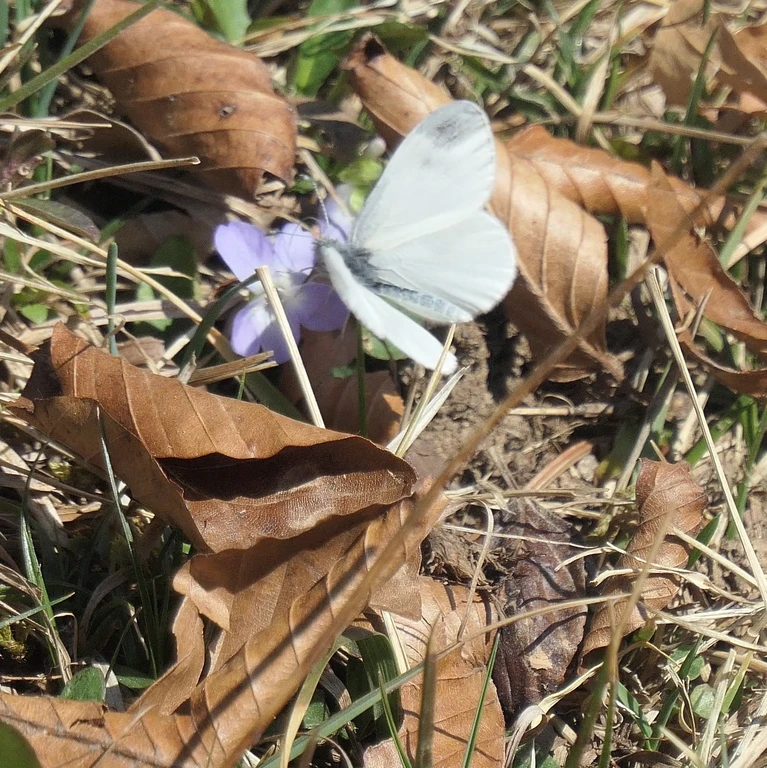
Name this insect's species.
Leptidea sinapis/juvernica
